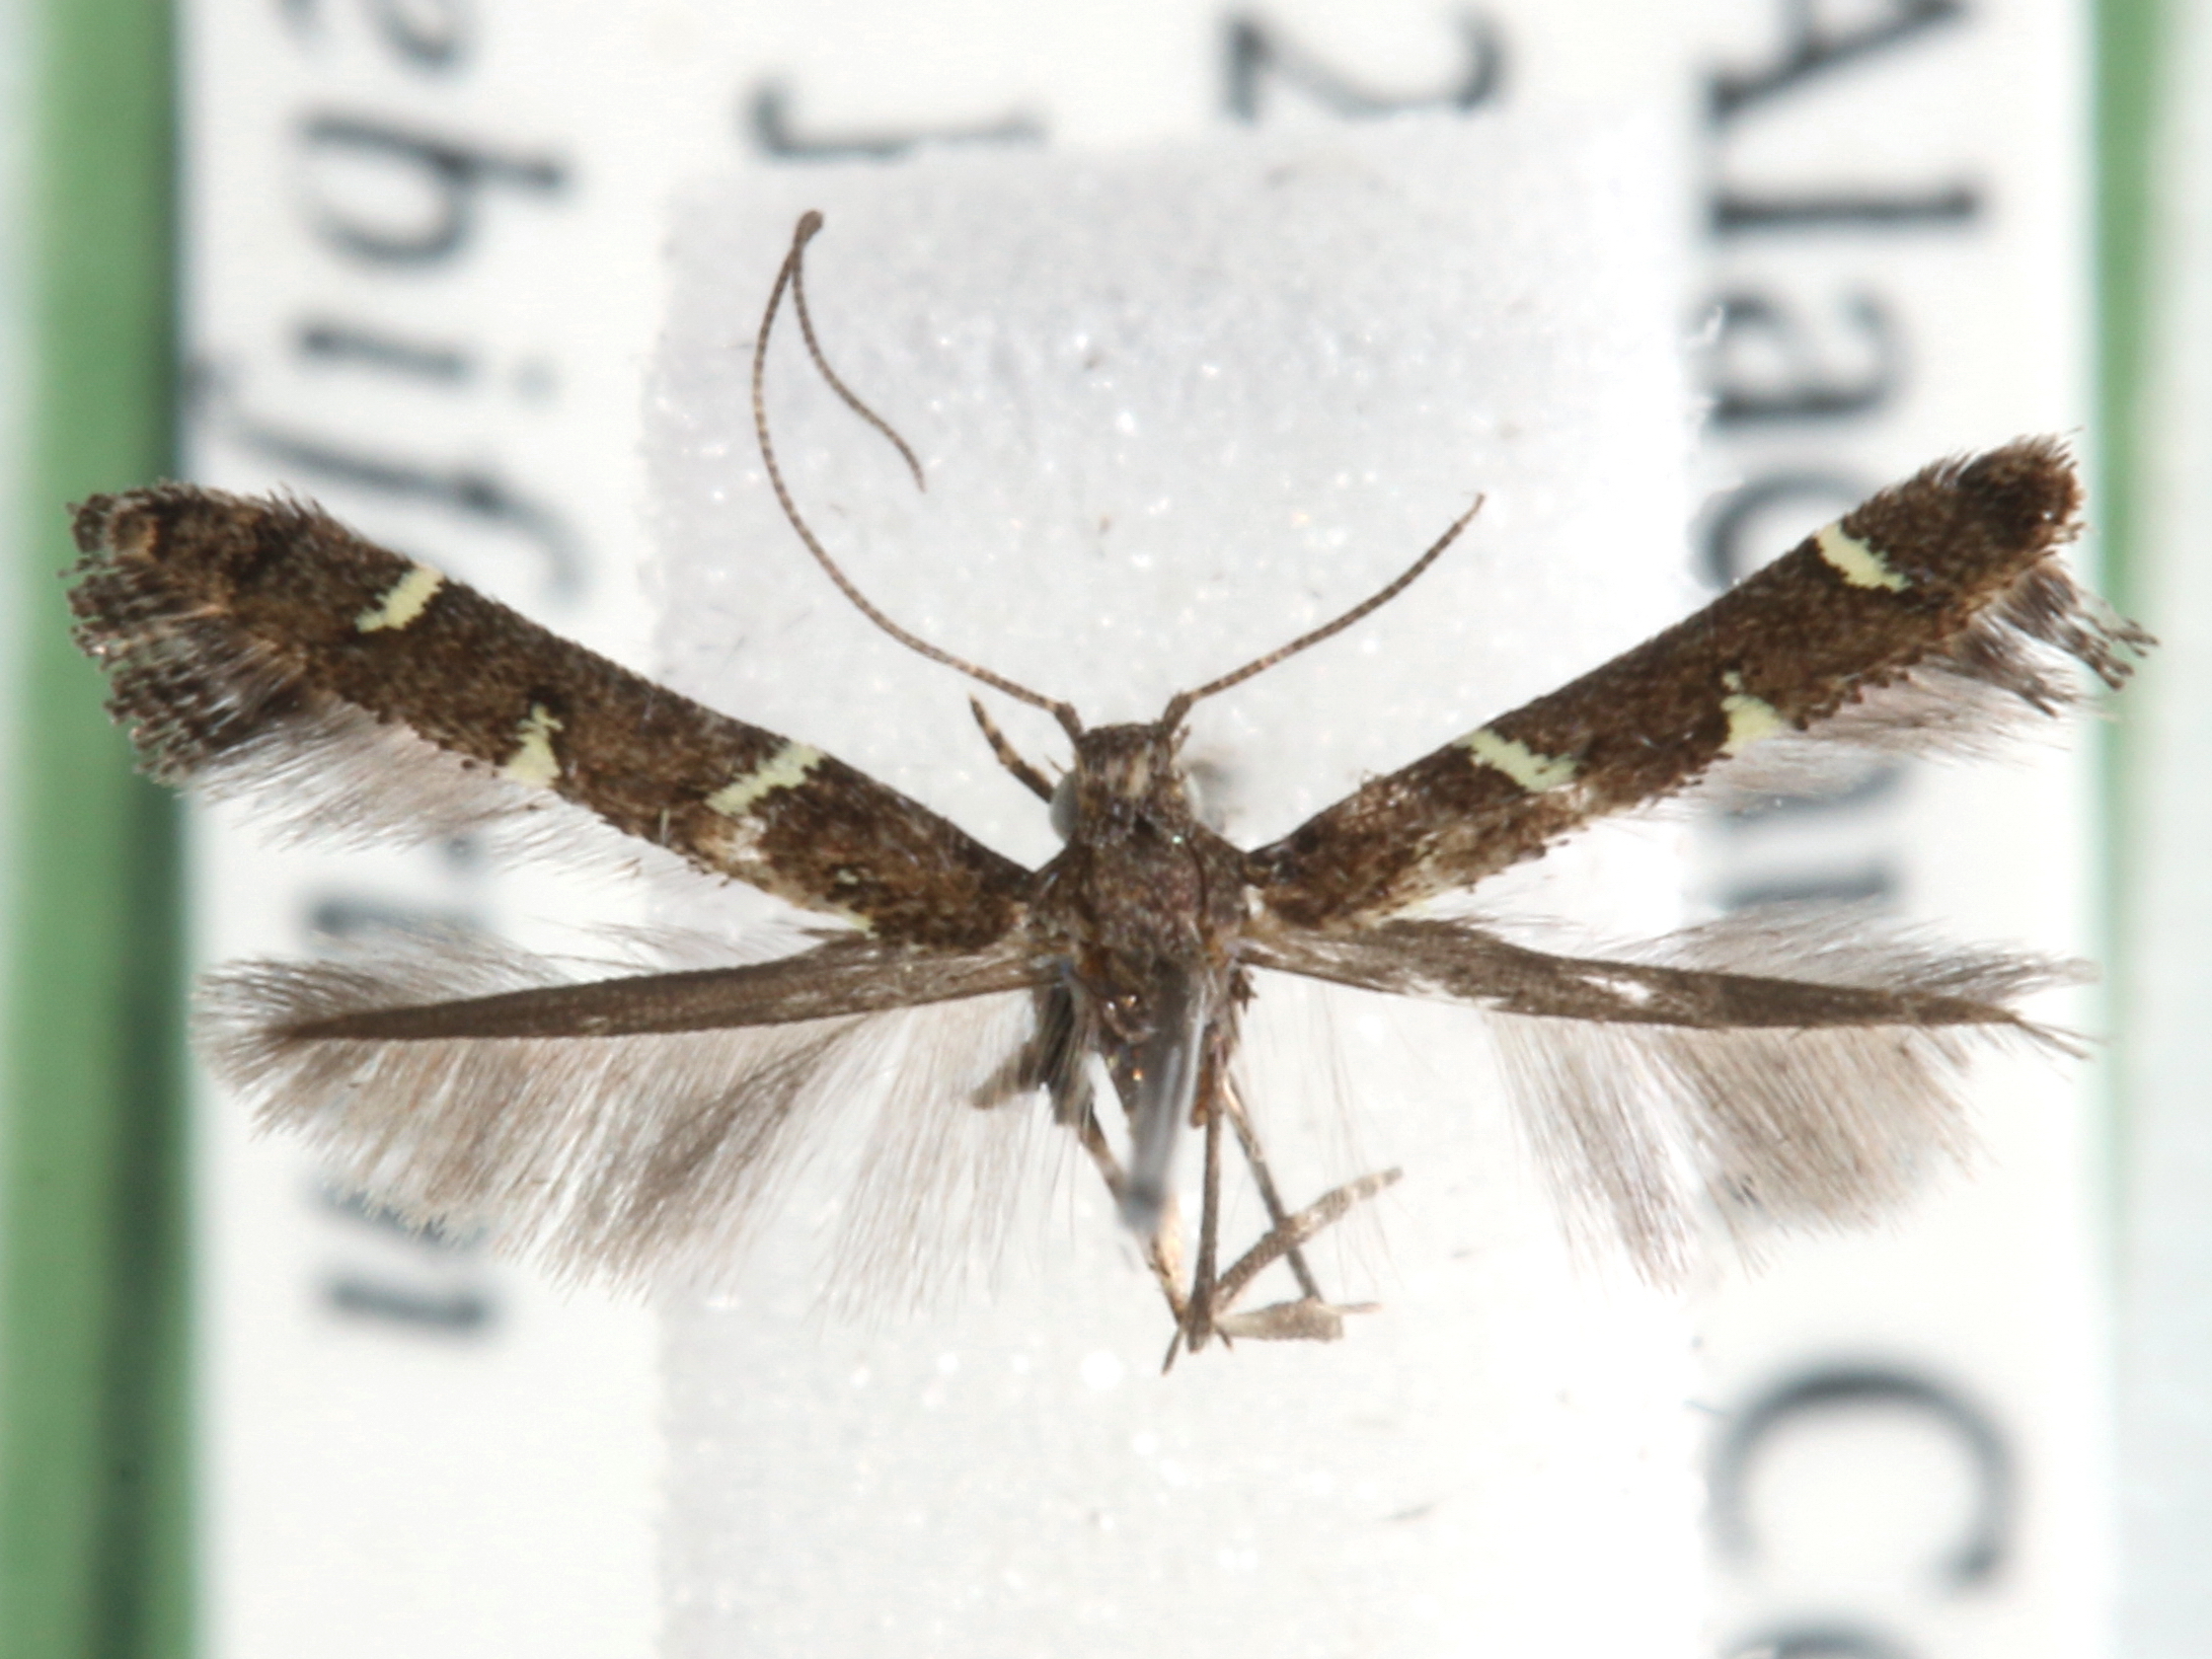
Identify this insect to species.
Caloptilia triadicae
